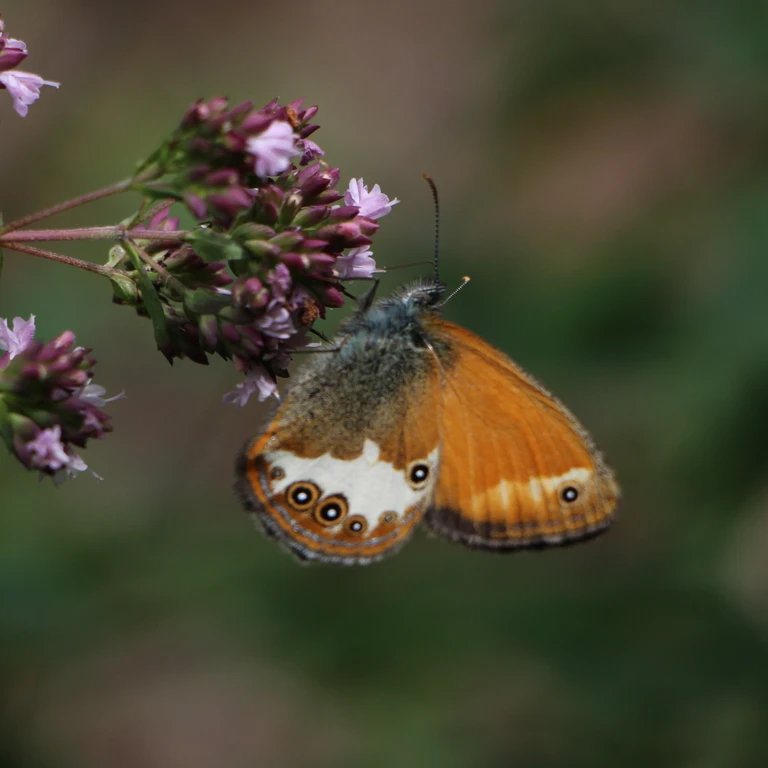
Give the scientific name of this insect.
Coenonympha arcania
